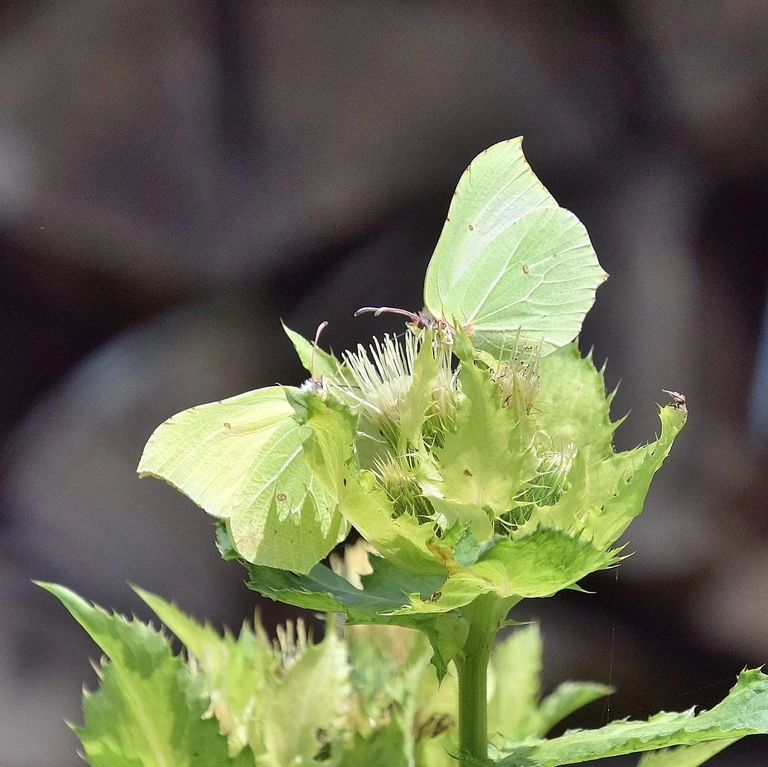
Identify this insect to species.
Gonepteryx rhamni
